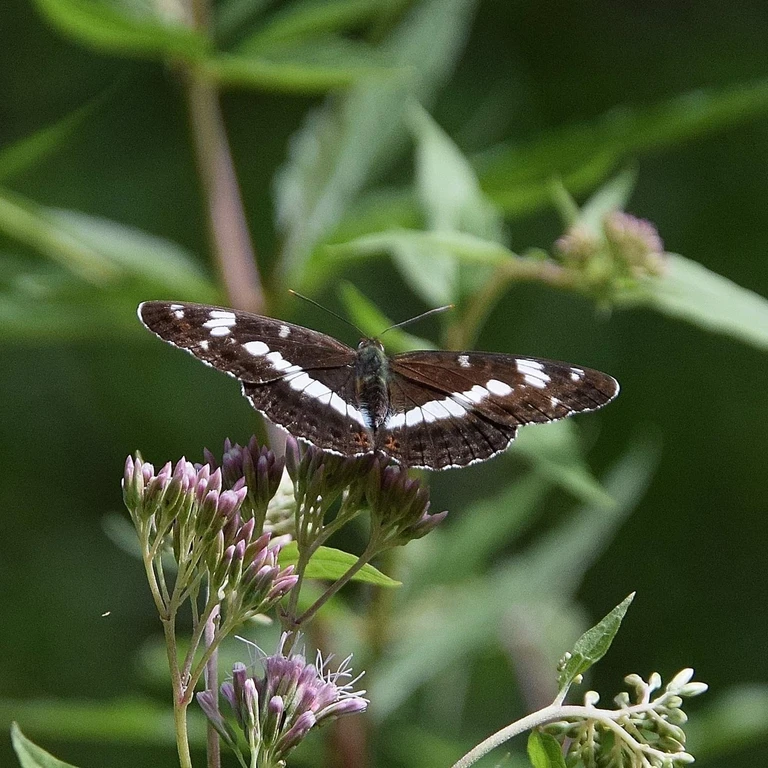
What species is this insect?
Limenitis camilla (also Ladoga camilla)
